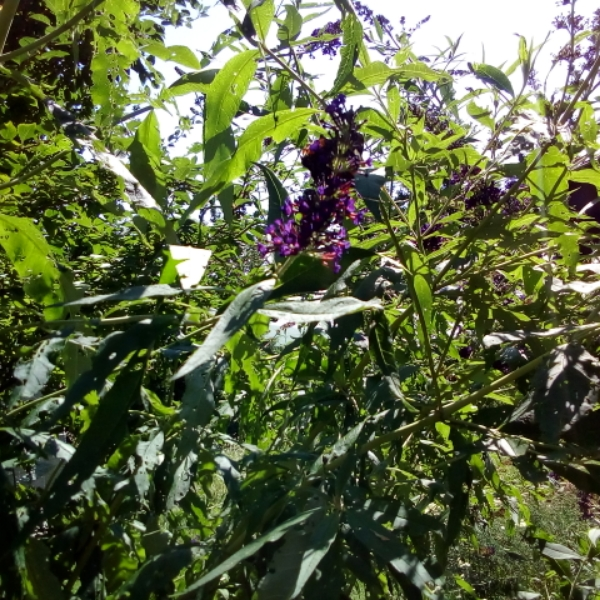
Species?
Aglais io
